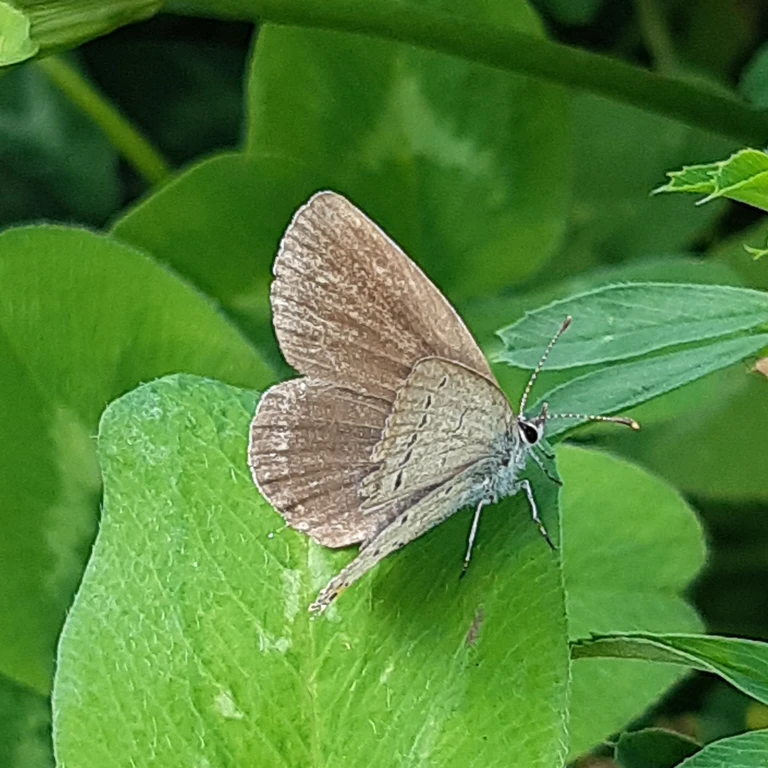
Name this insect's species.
Cupido argiades (also Elkalyce argiades)
